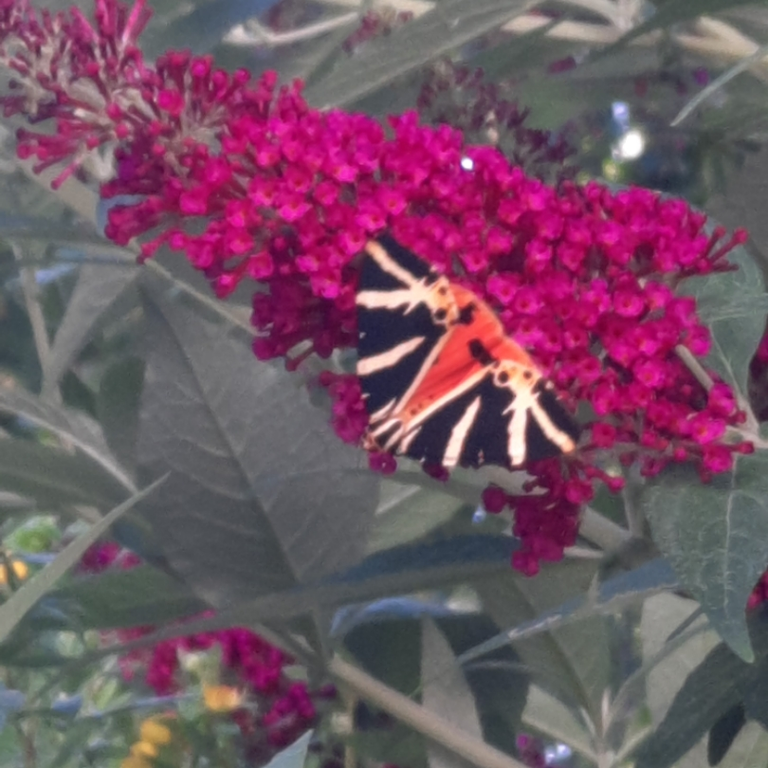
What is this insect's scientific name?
Euplagia quadripunctaria
